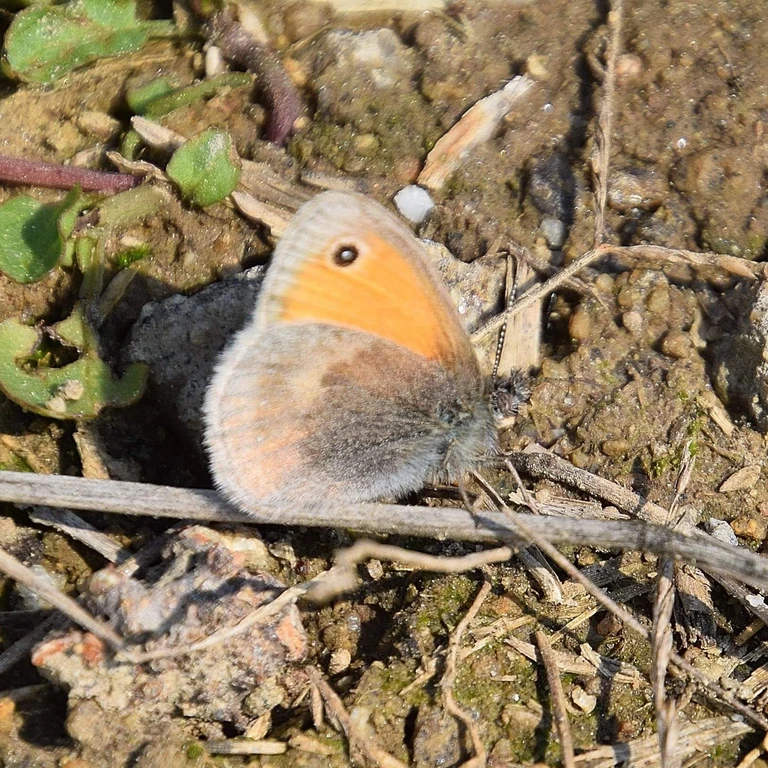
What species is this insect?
Coenonympha pamphilus
